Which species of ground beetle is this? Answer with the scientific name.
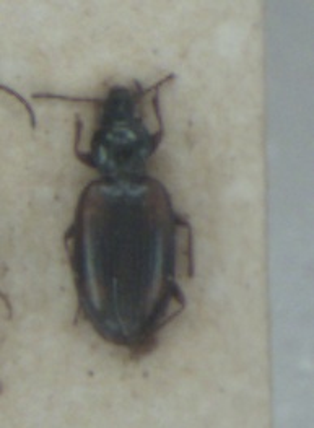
Bembidion bualei
